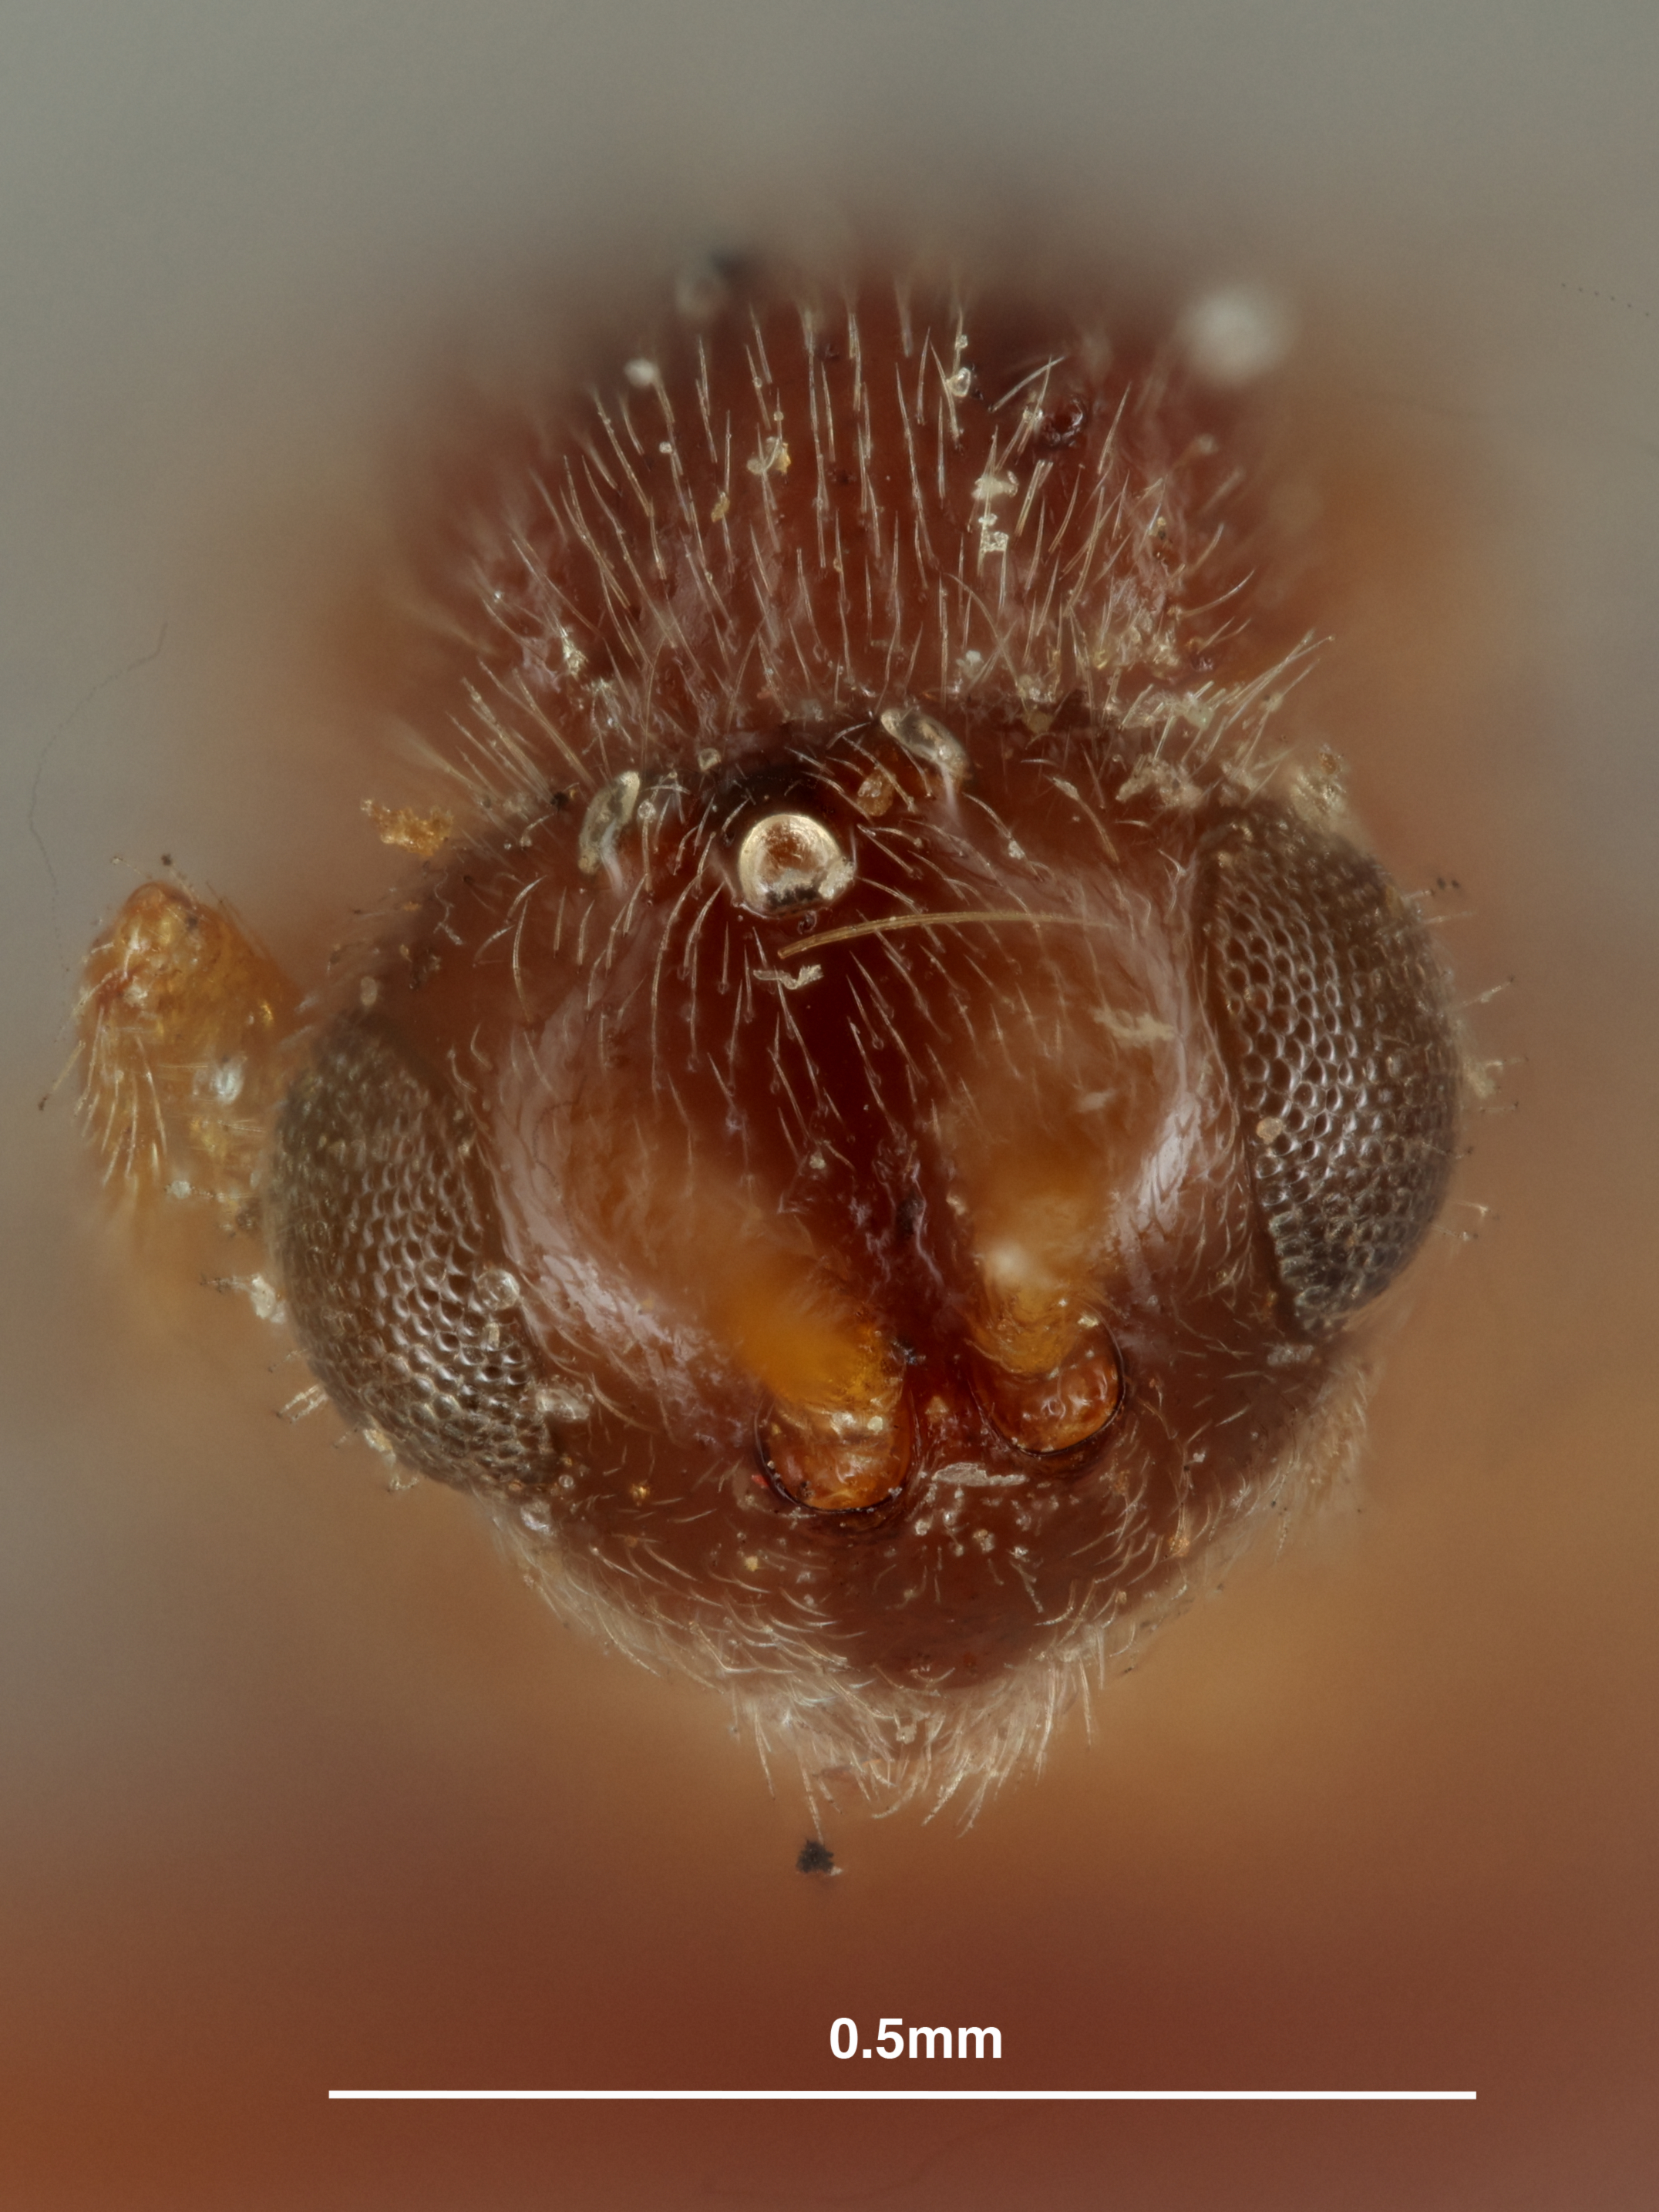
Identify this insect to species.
Miota glabra
